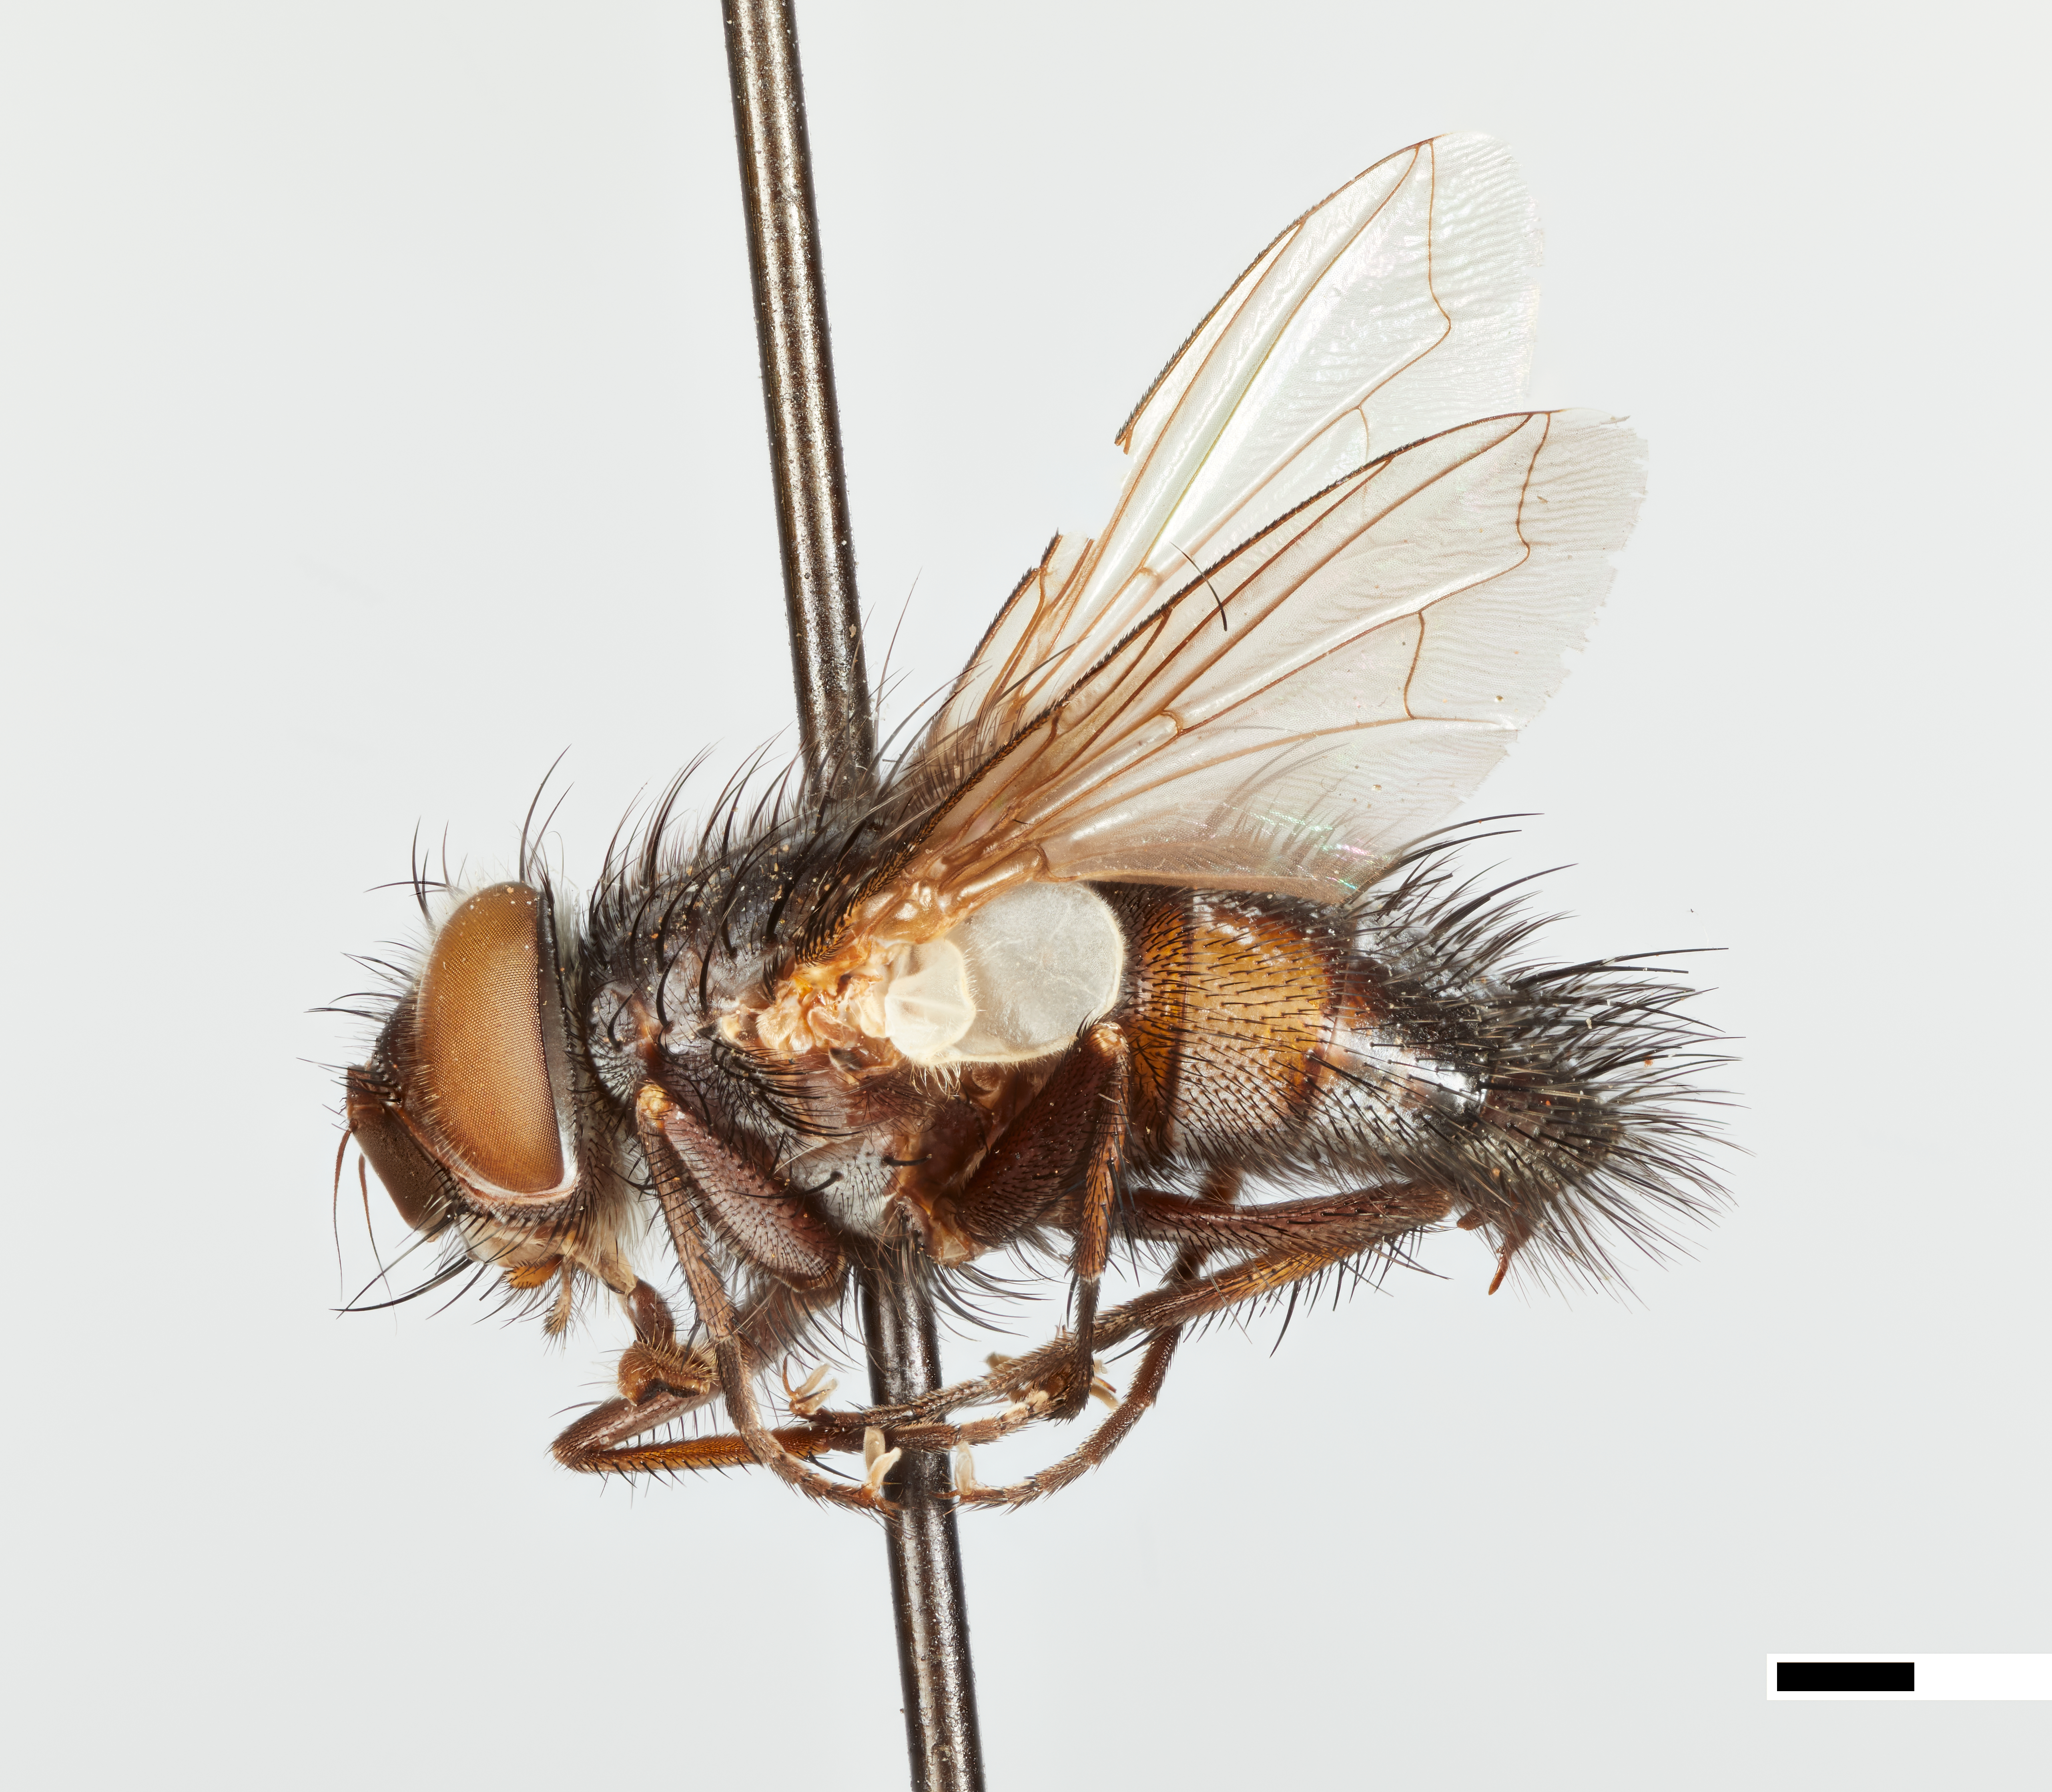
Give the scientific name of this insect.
Zenillia reclinata
